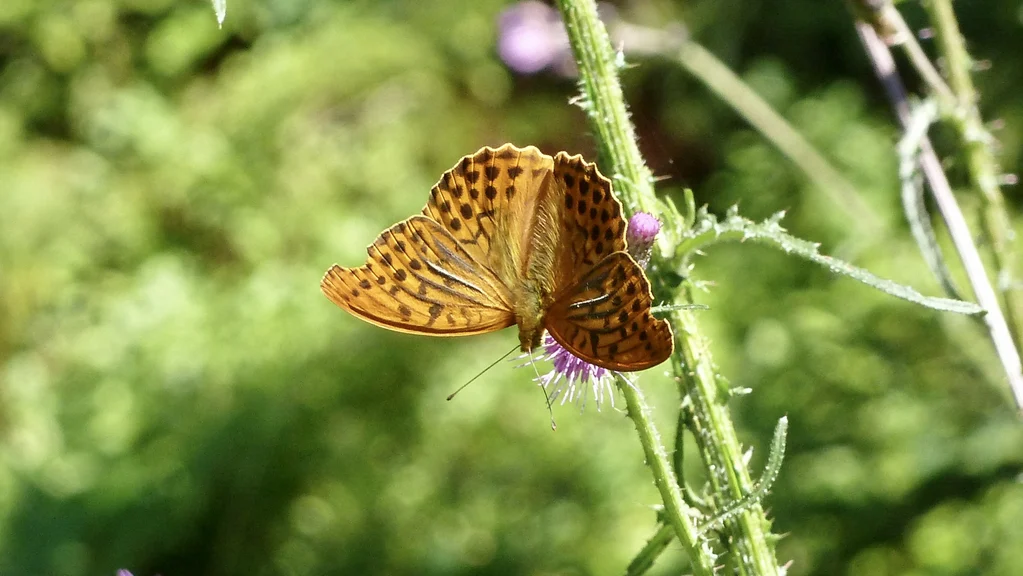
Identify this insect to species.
Argynnis paphia
